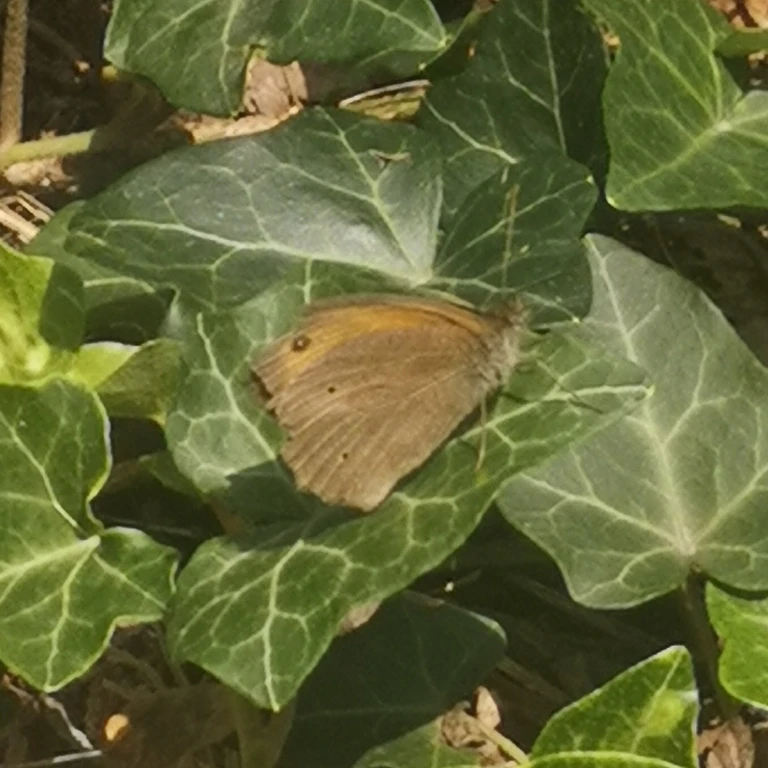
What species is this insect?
Maniola jurtina
